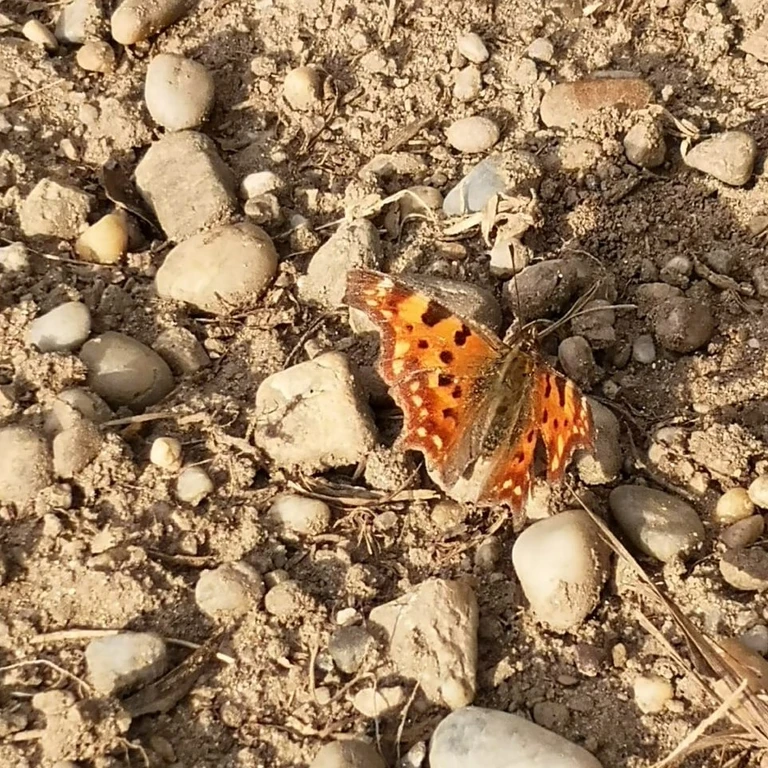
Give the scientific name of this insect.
Polygonia c-album
